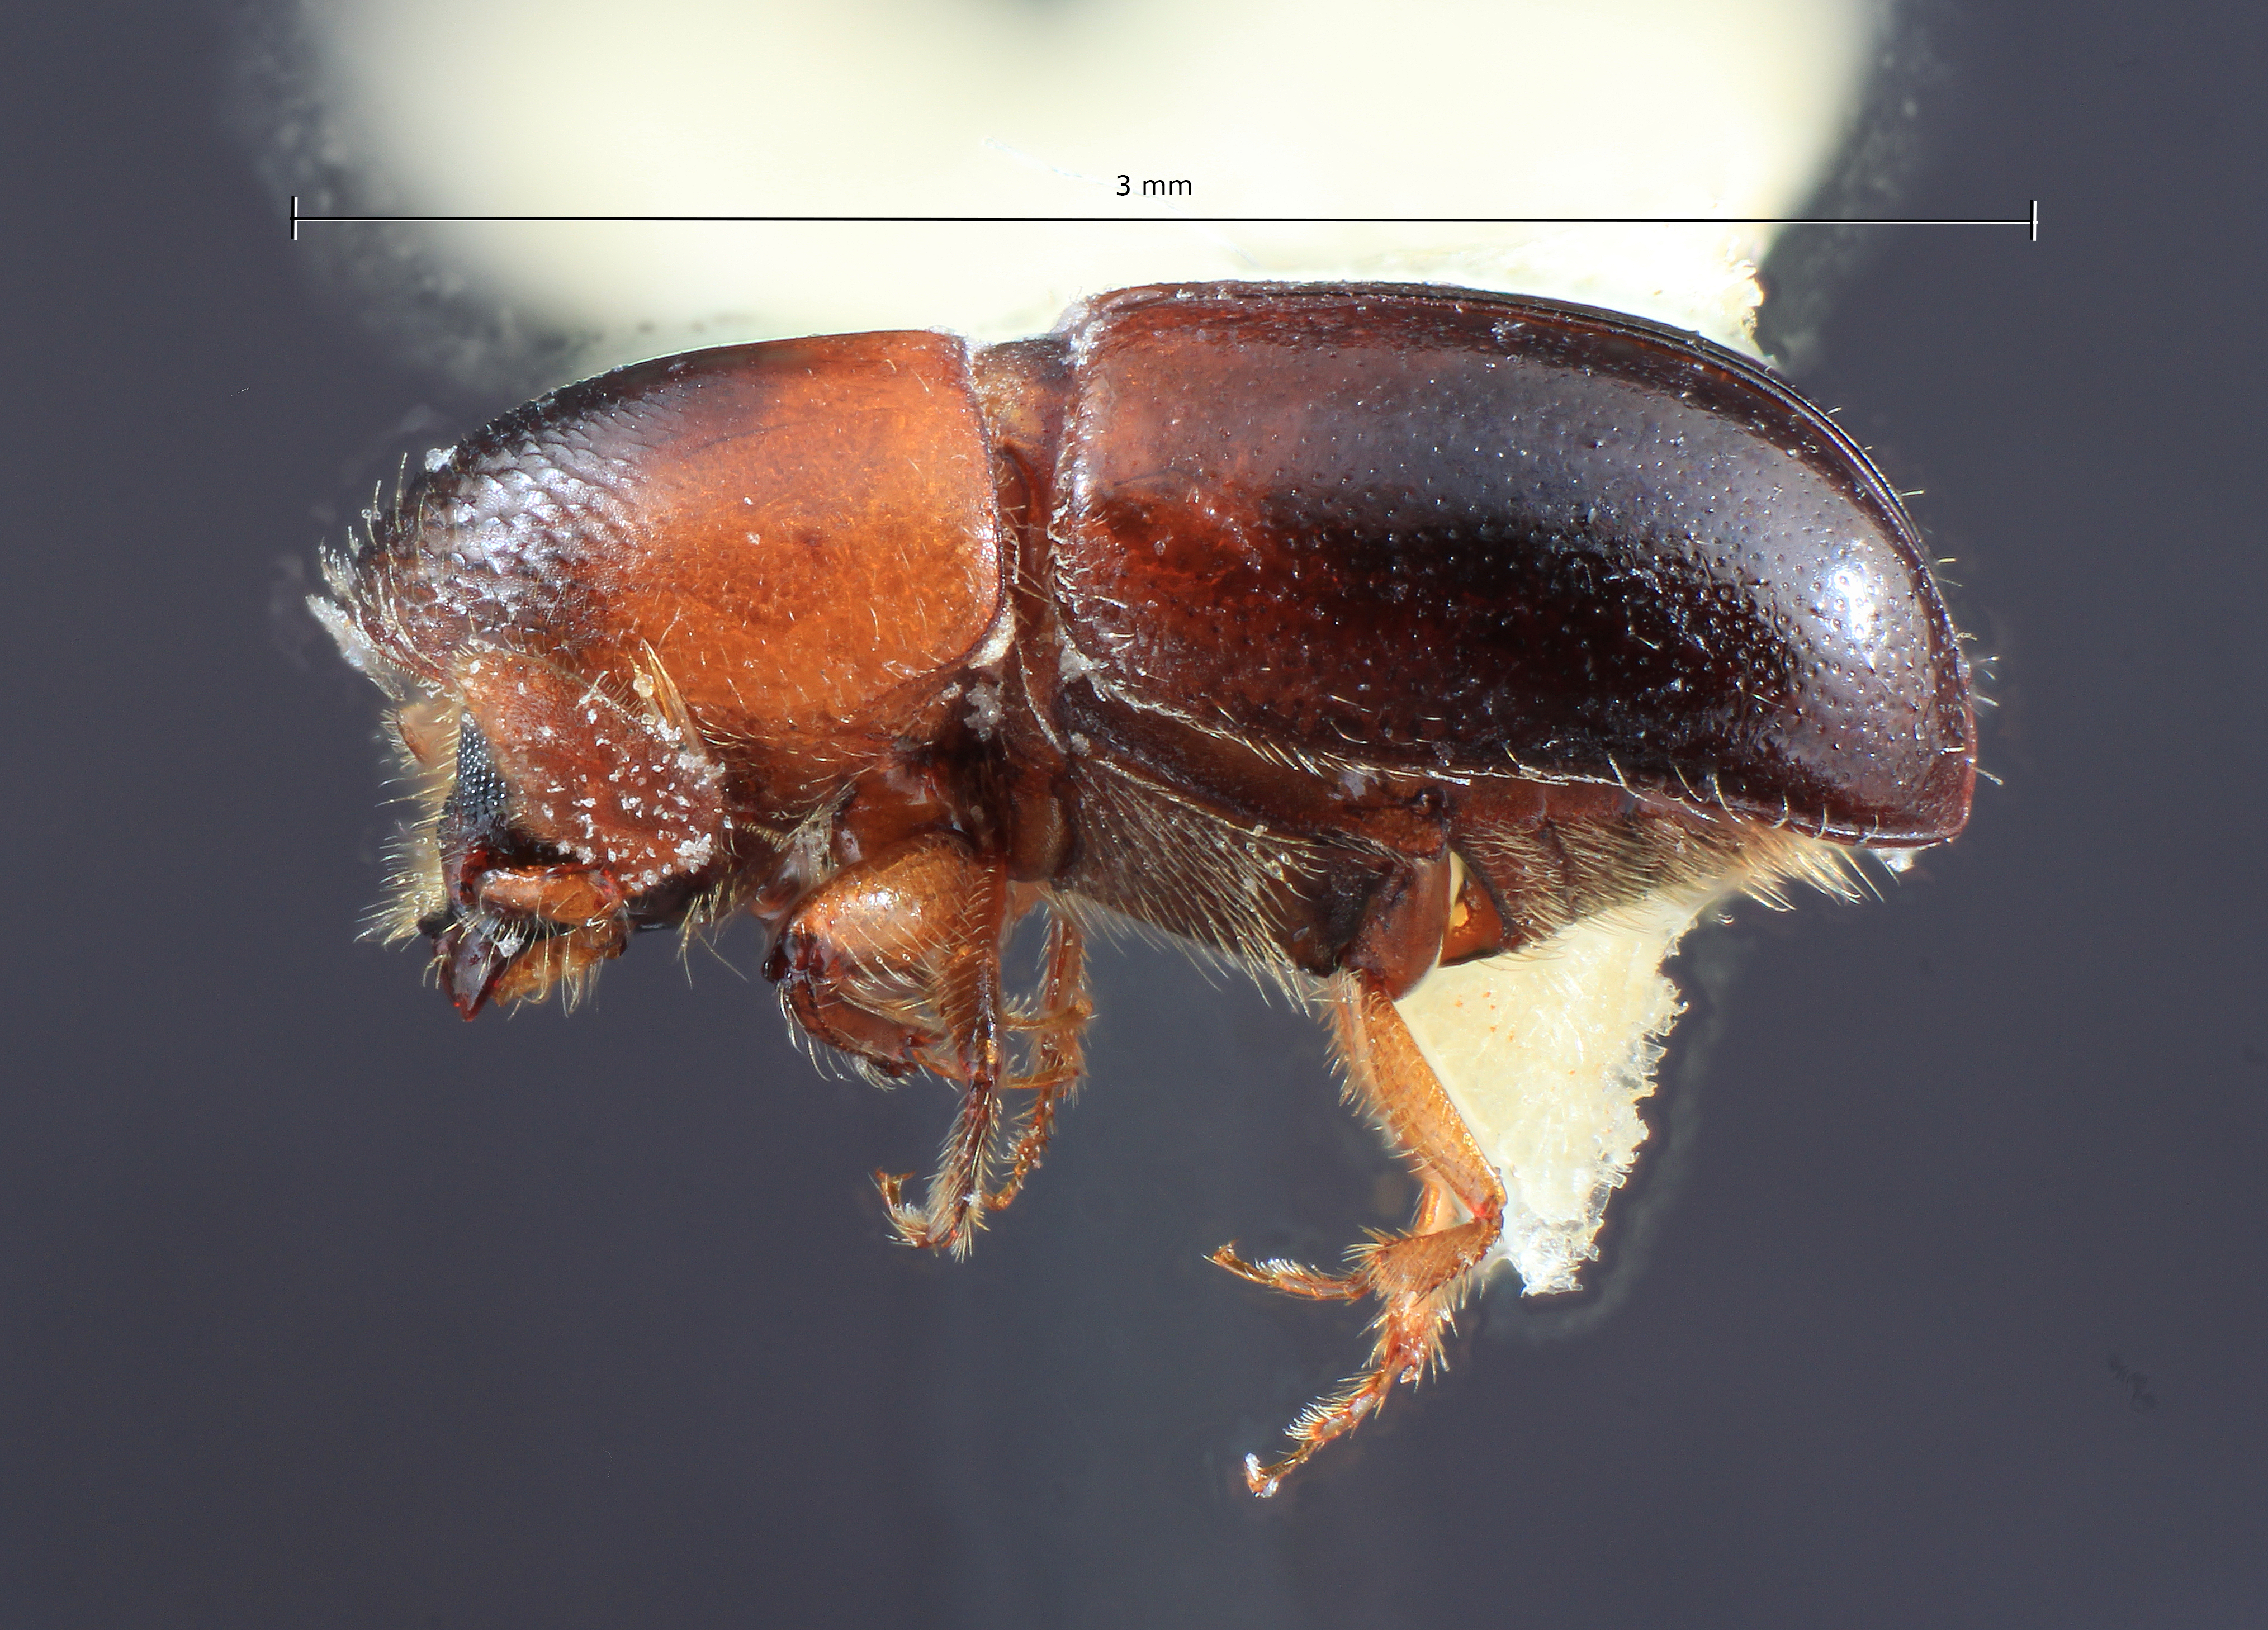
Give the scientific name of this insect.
Corthylus noguerai
